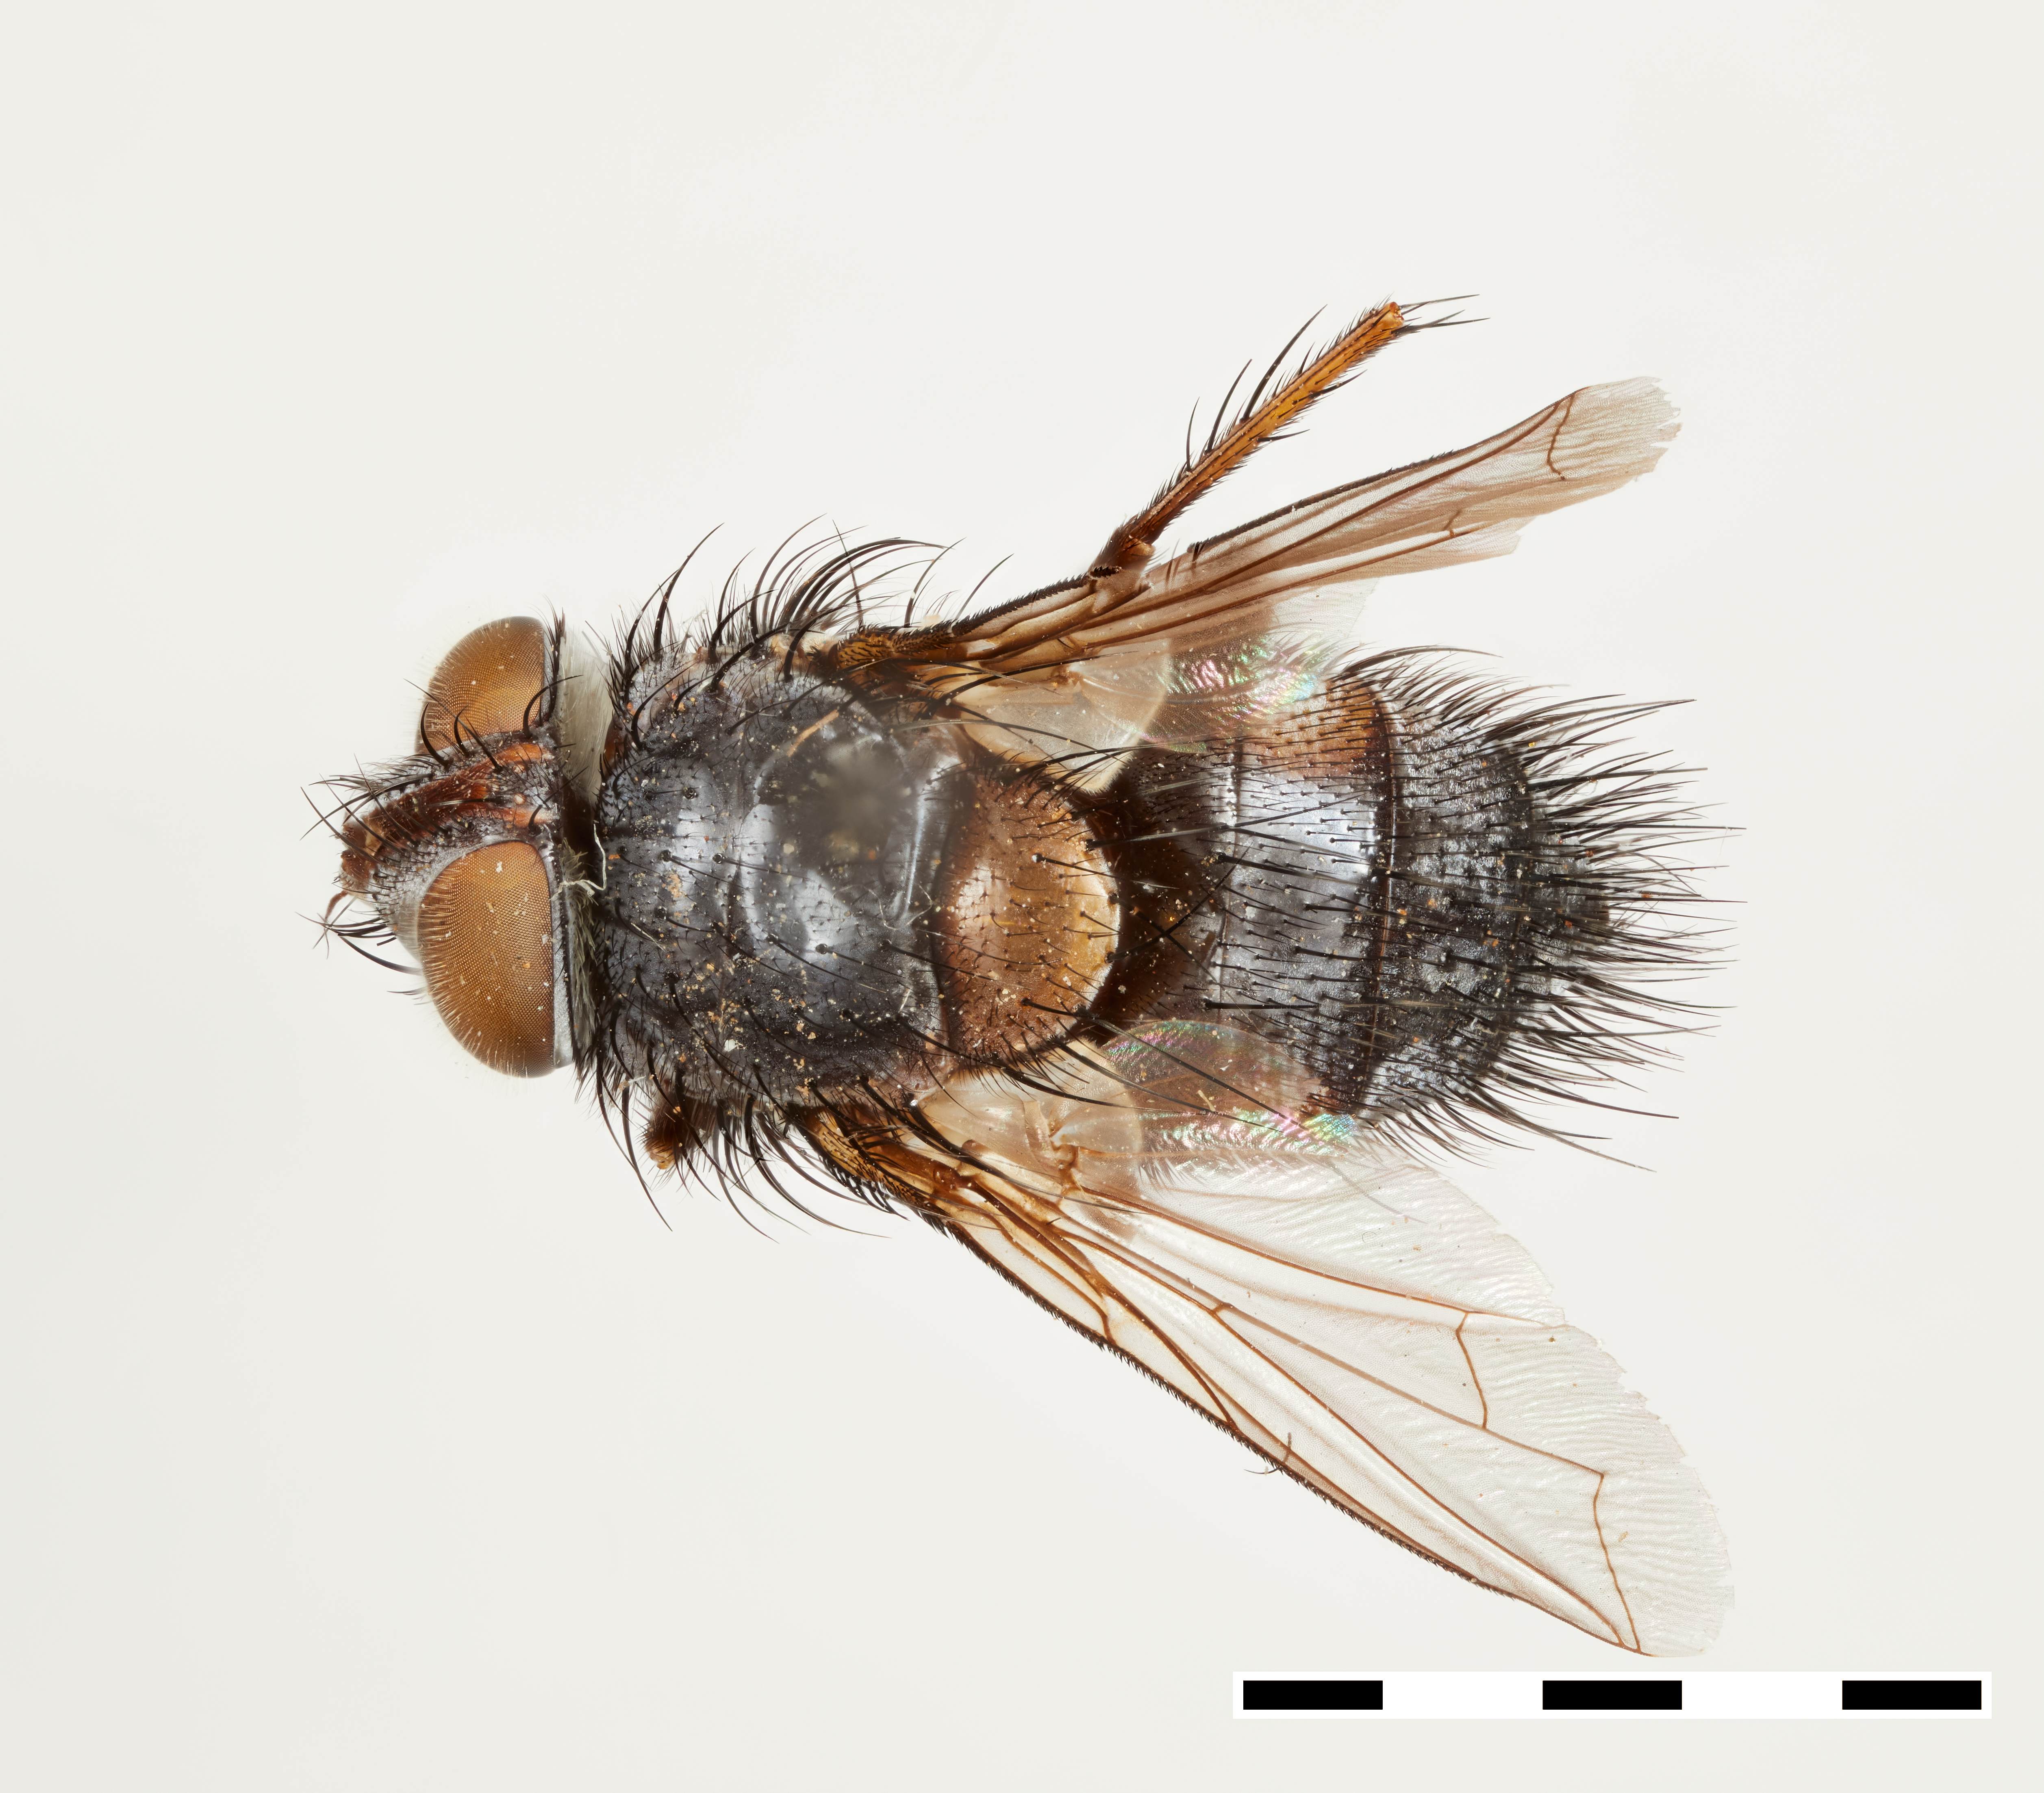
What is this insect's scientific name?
Zenillia reclinata
